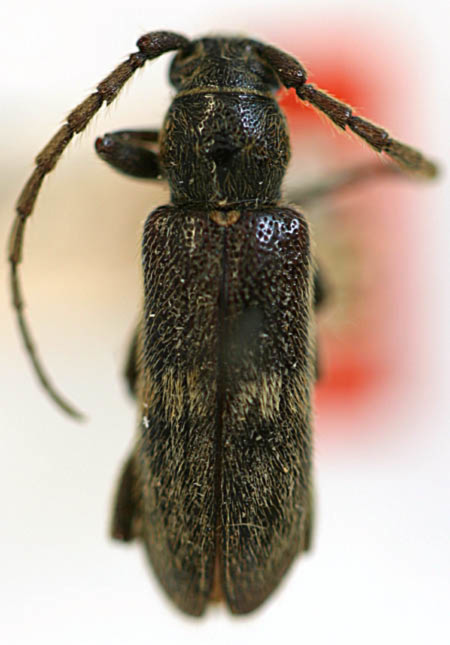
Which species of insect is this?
Anelaphus albofasciatus (also Anoplium linelli)
